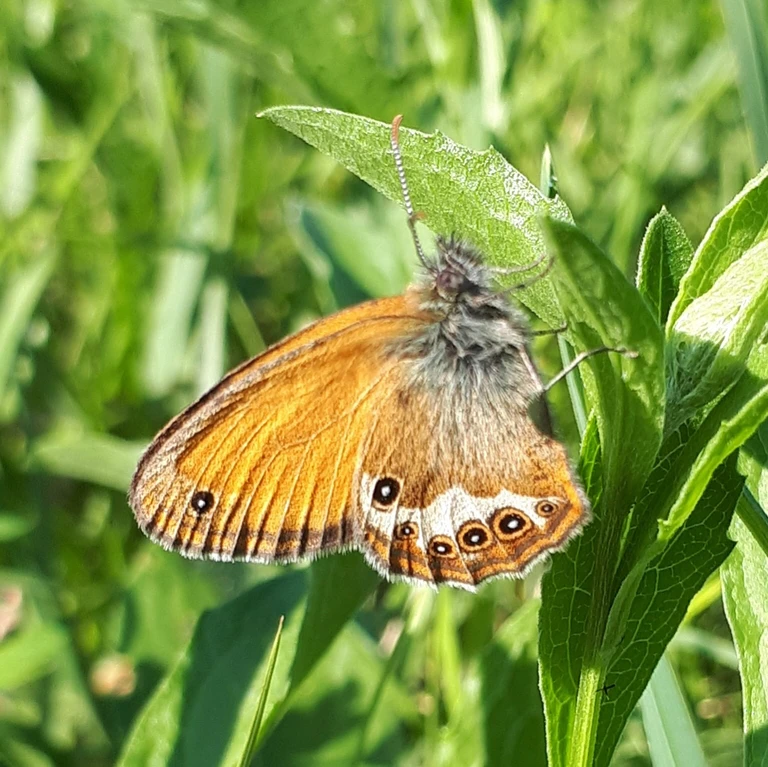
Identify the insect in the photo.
Coenonympha arcania
